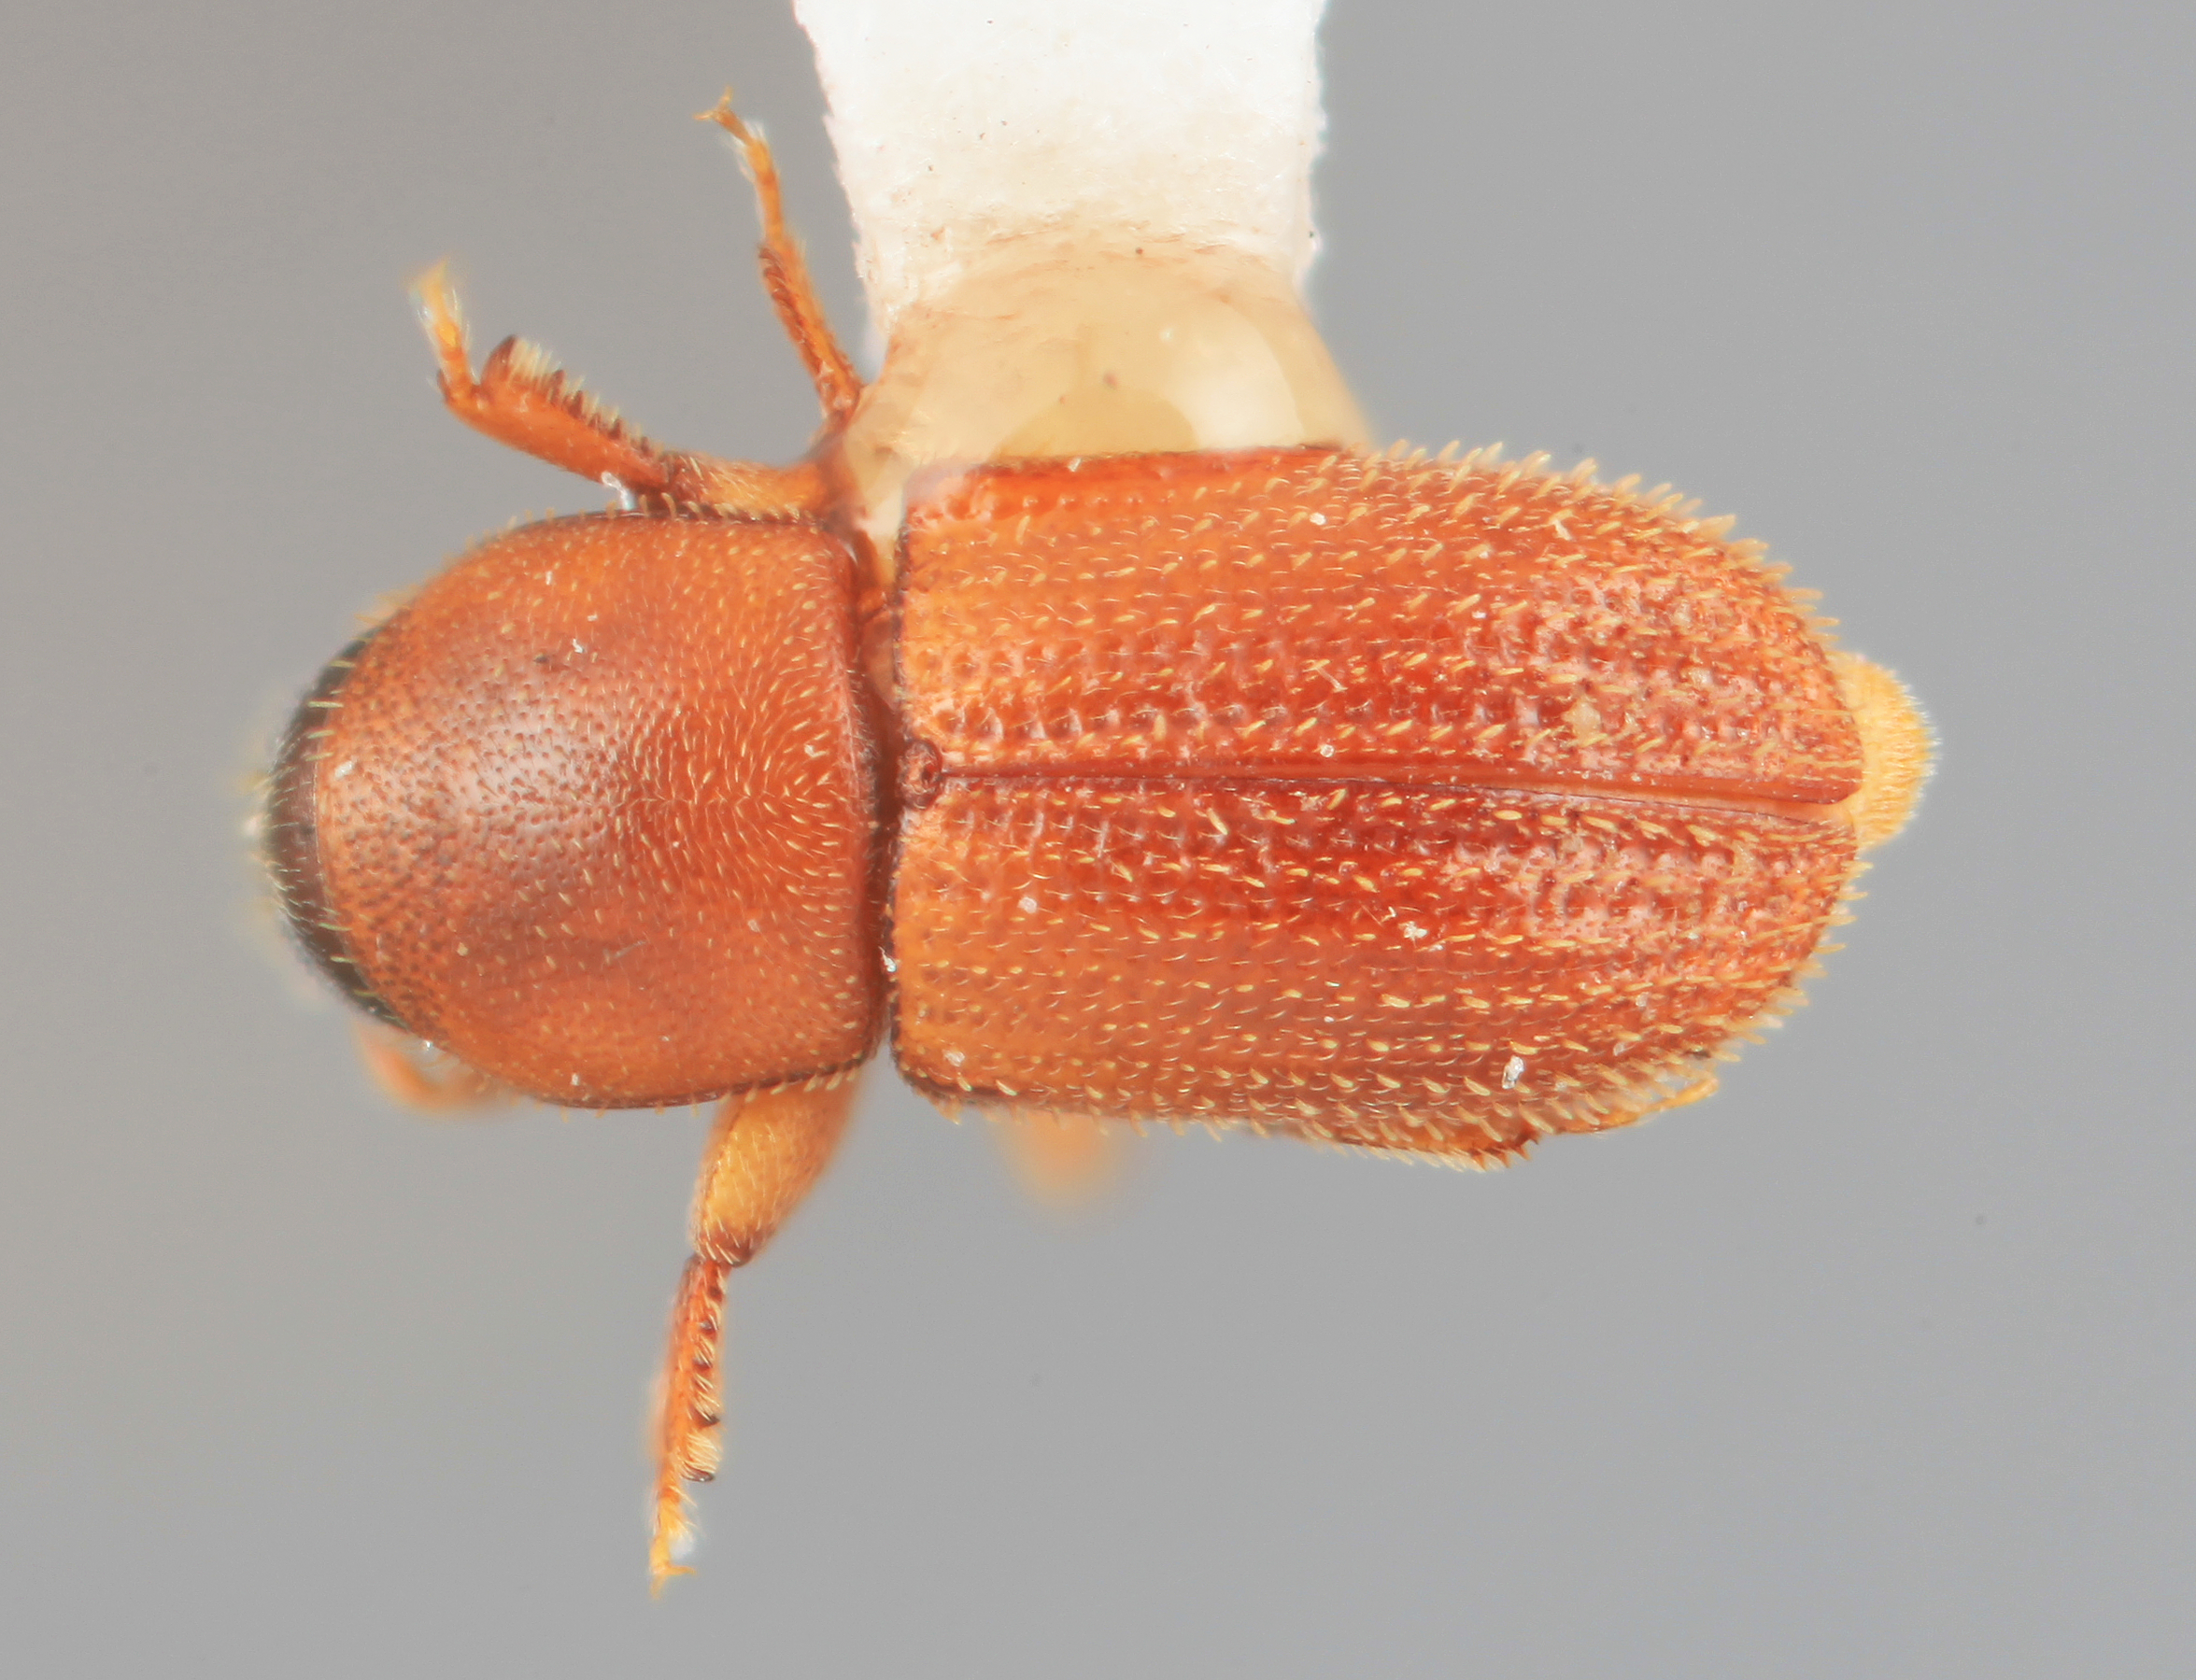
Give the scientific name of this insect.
Pycnarthrum brosimi
